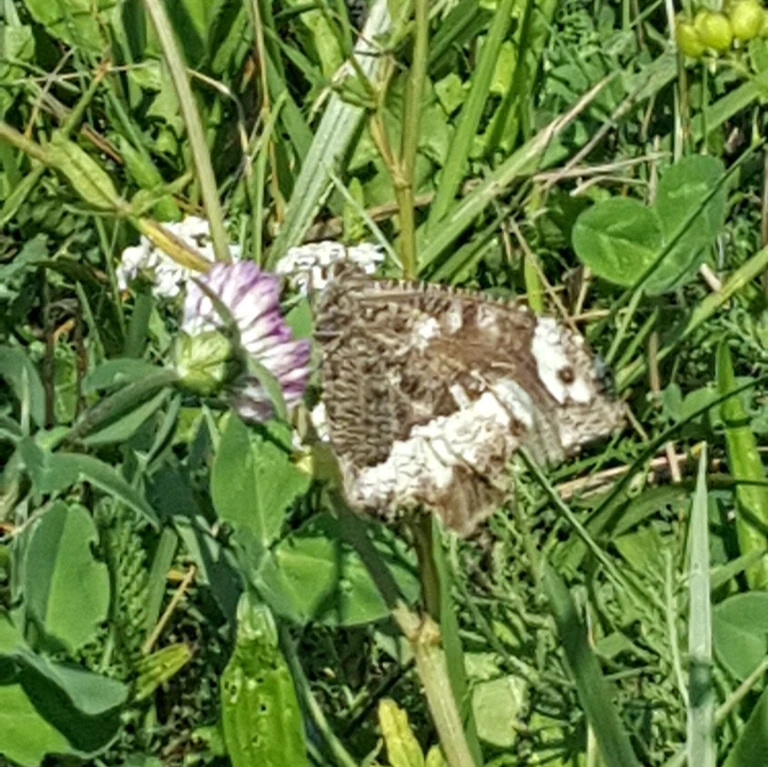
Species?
Brintesia circe
